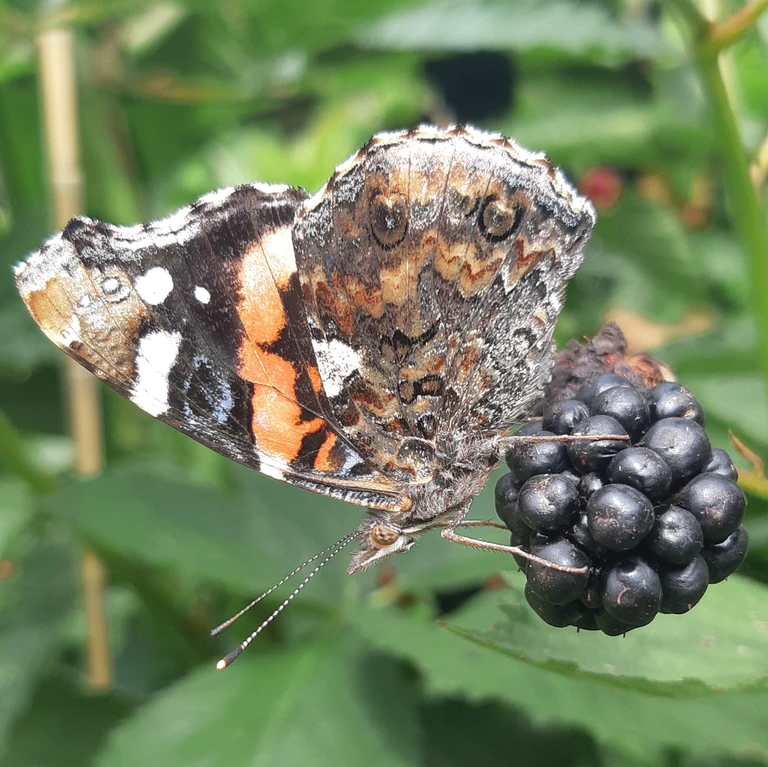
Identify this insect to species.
Vanessa atalanta
